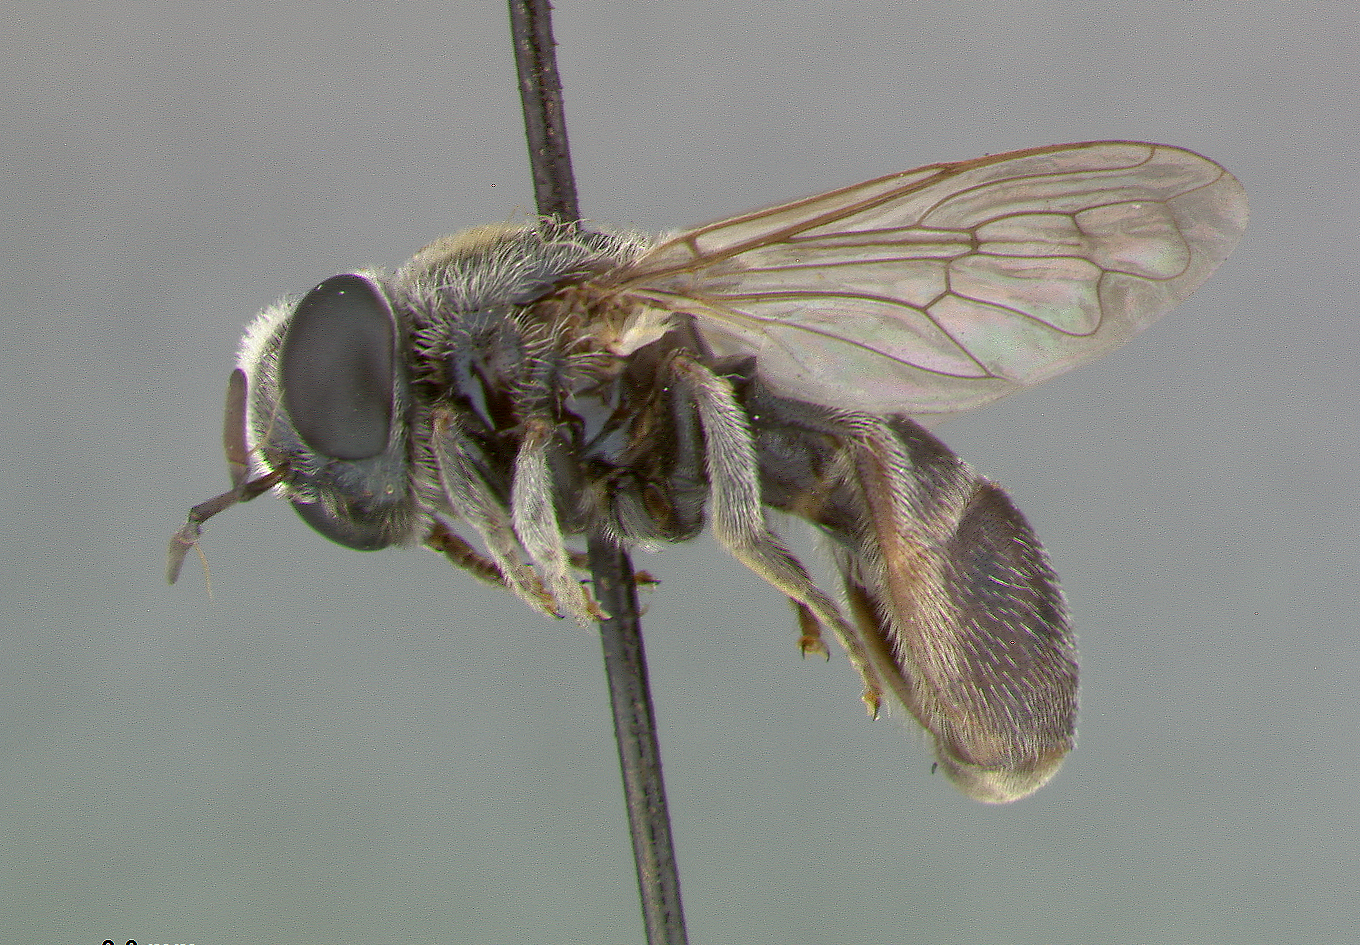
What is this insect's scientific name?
Microdon champlaini
